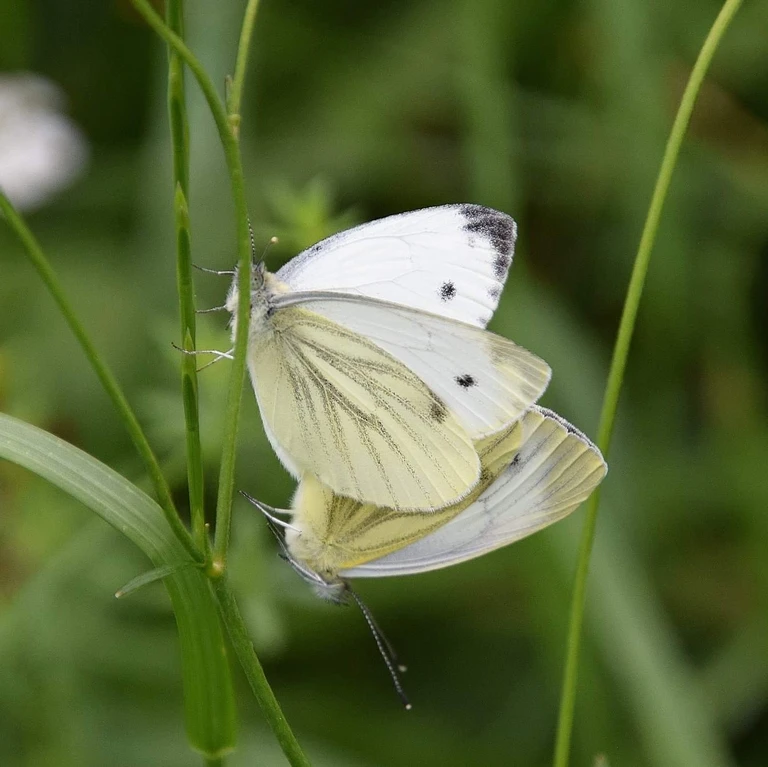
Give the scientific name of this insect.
Pieris napi
